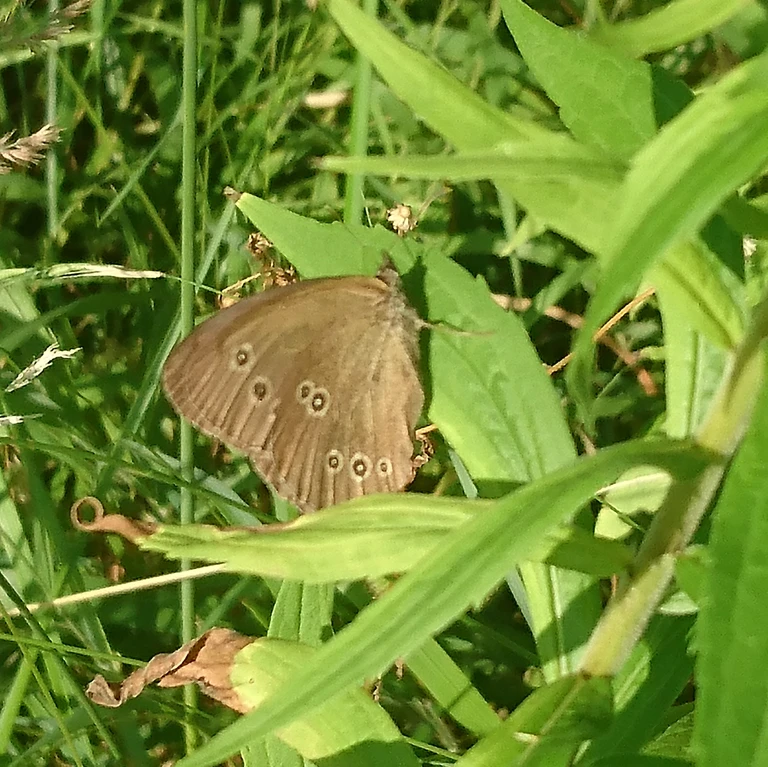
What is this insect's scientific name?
Aphantopus hyperantus
